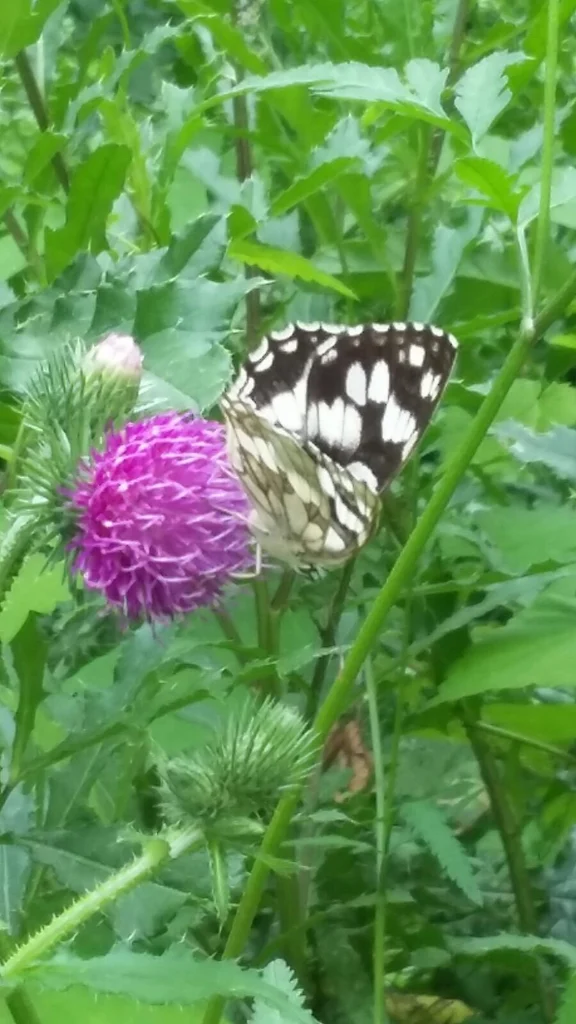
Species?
Melanargia galathea
